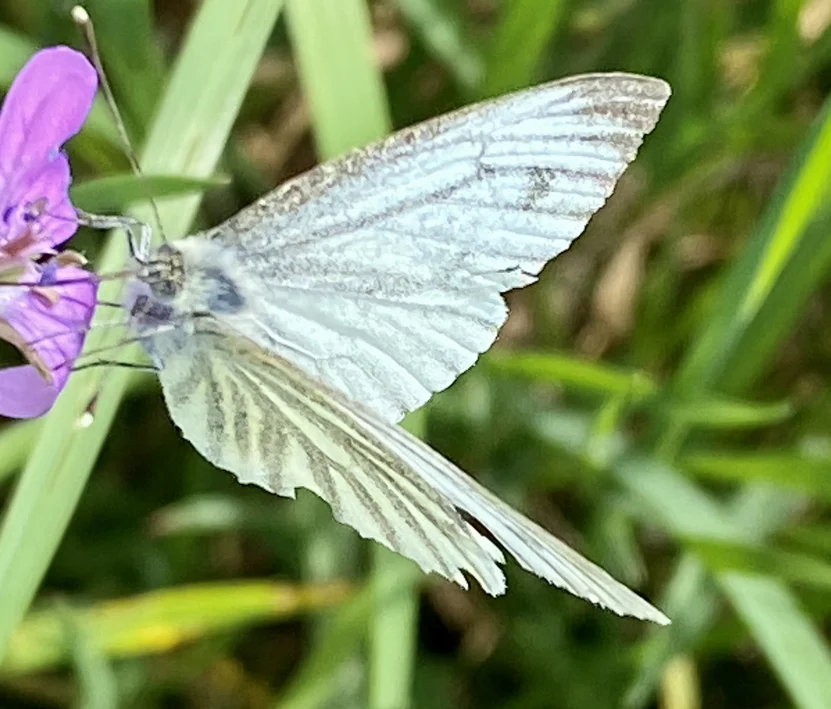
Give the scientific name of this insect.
Pieris napi
